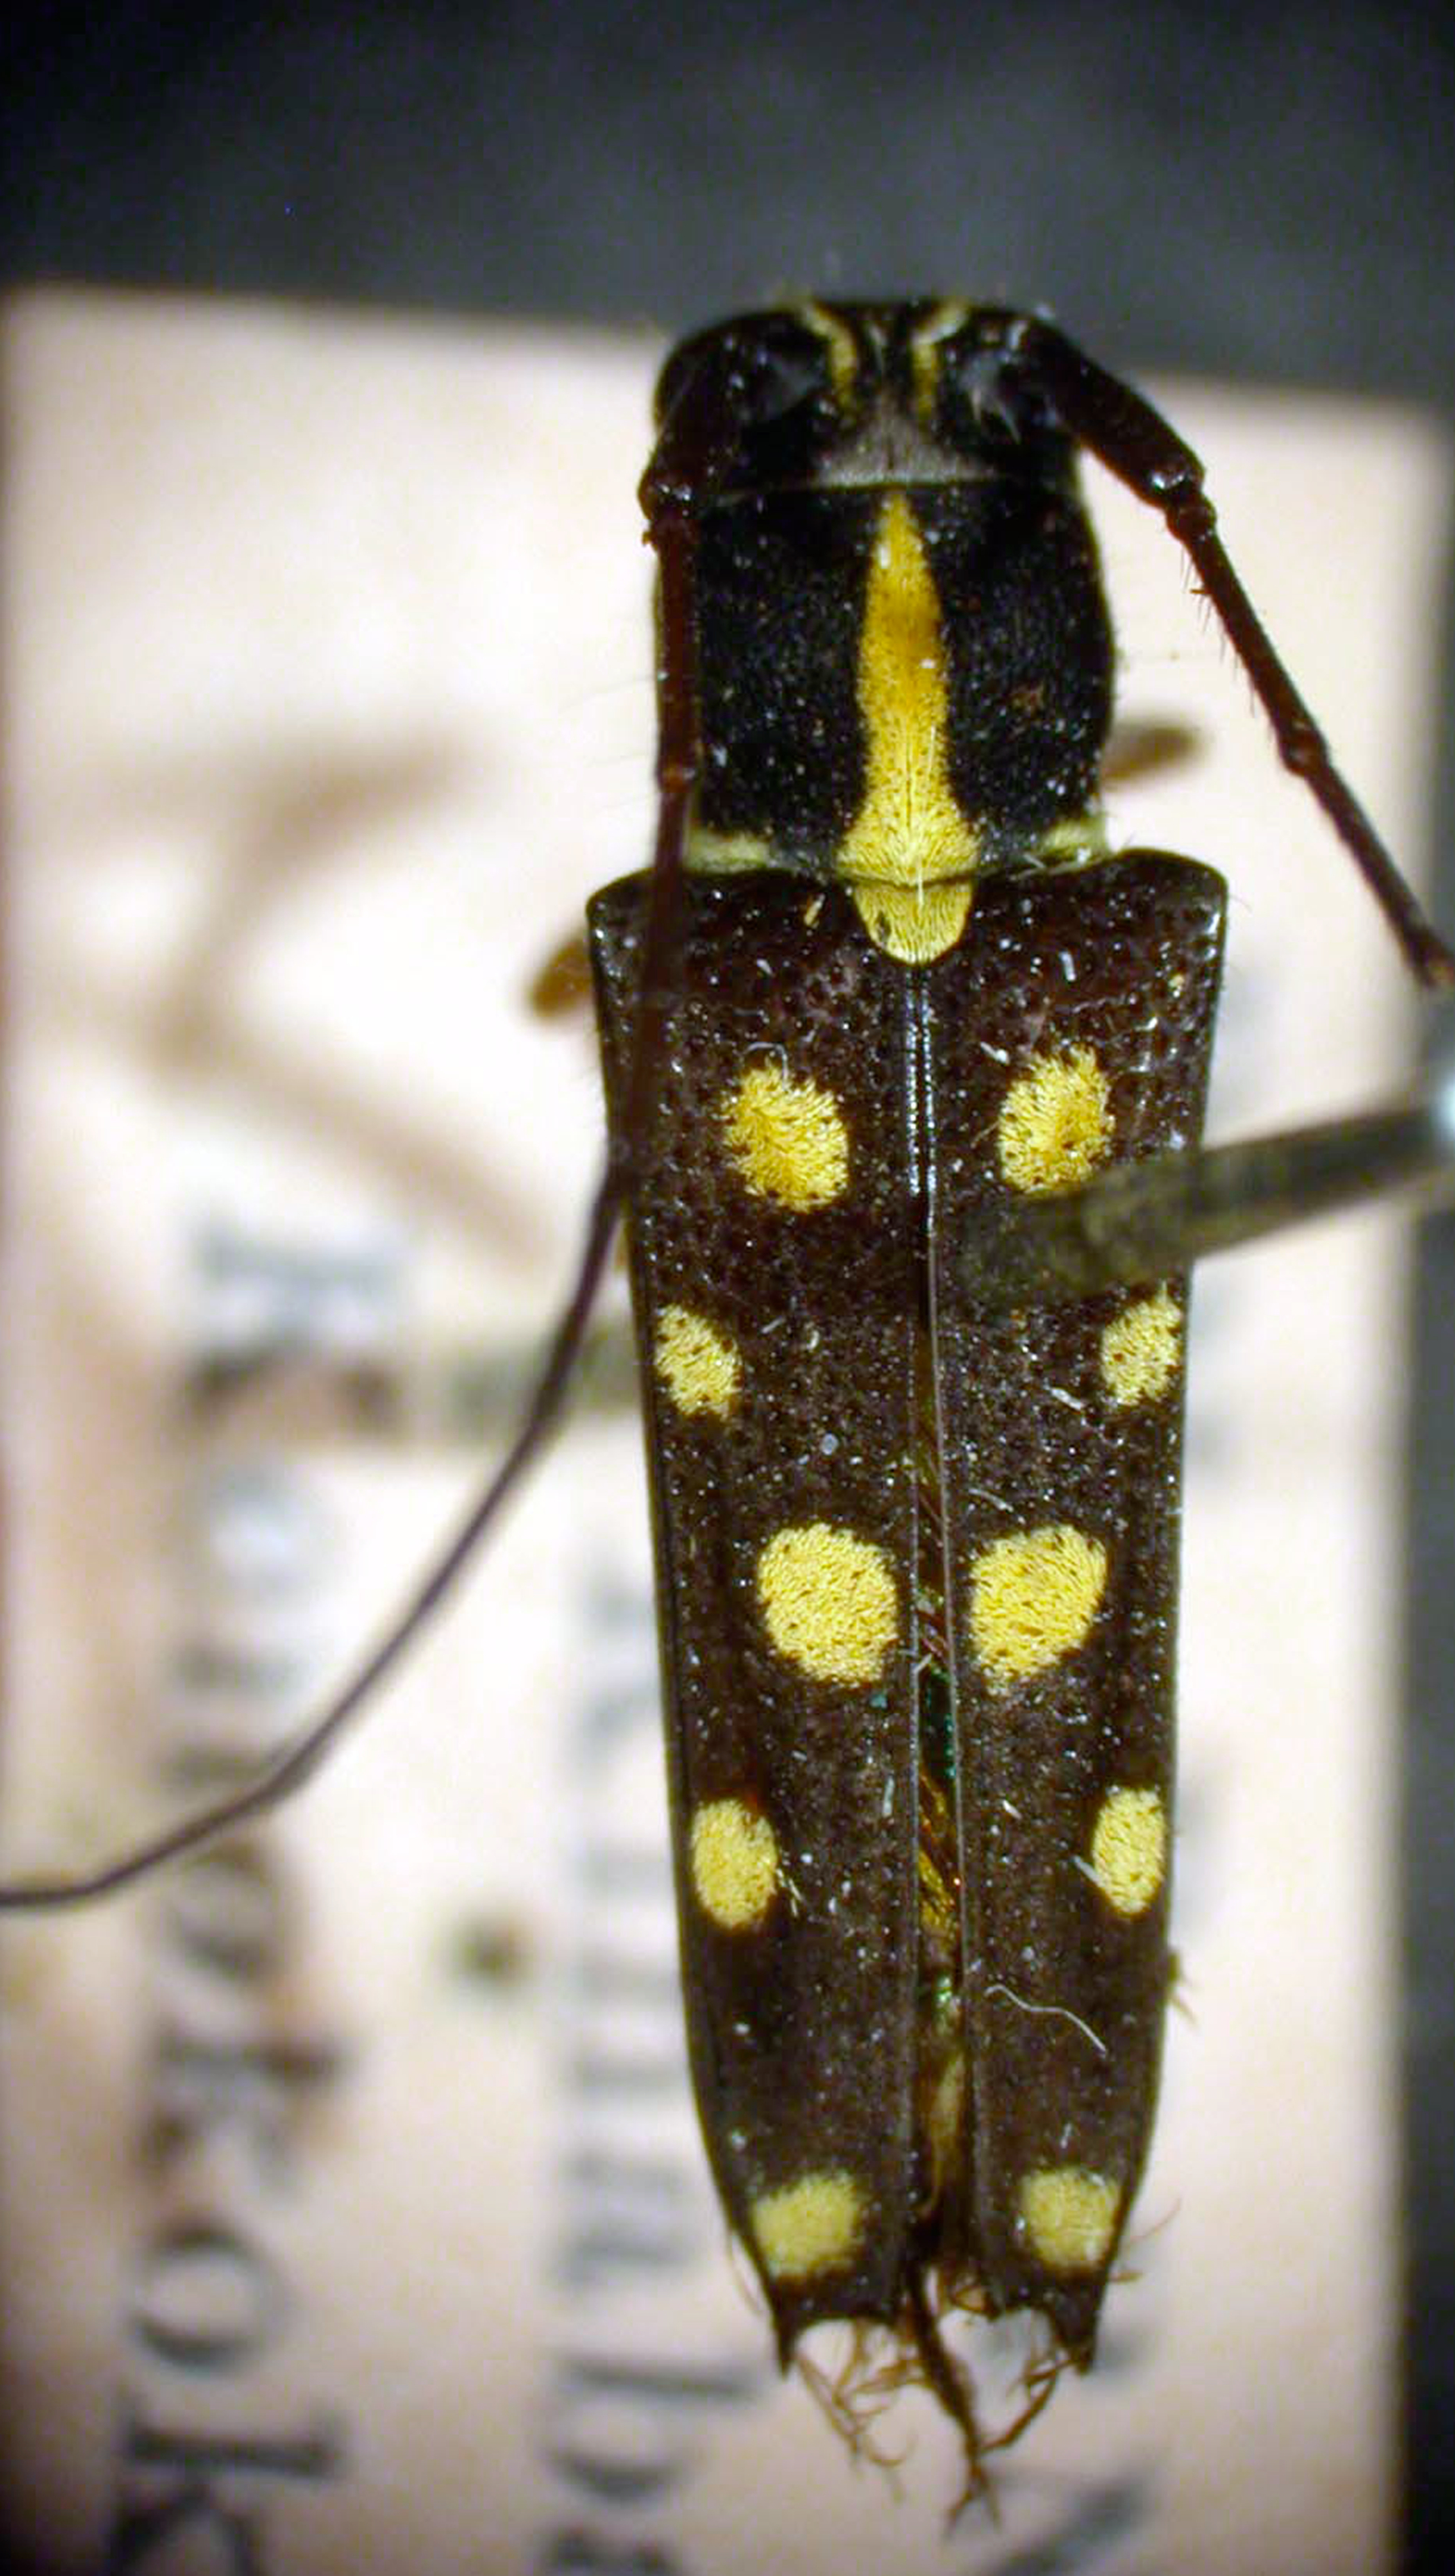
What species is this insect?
Glenea borneensis
